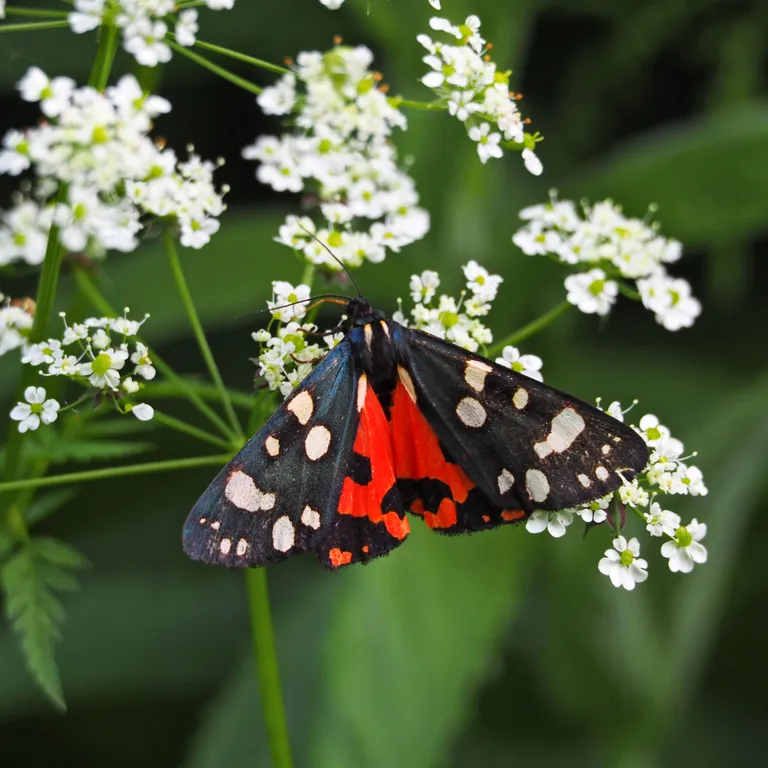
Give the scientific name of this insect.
Callimorpha dominula
